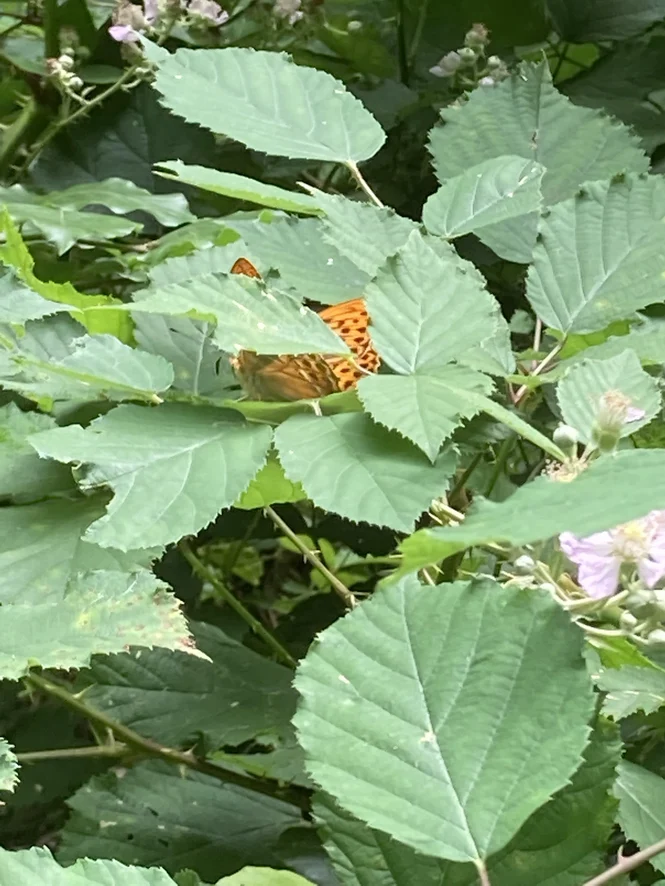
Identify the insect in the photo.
Argynnis paphia
